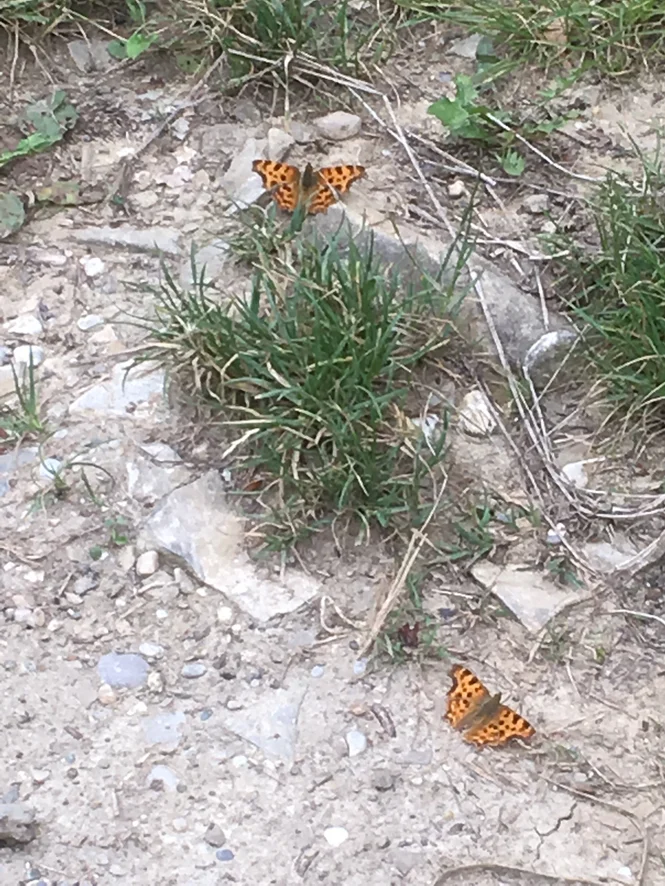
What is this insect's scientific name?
Polygonia c-album
